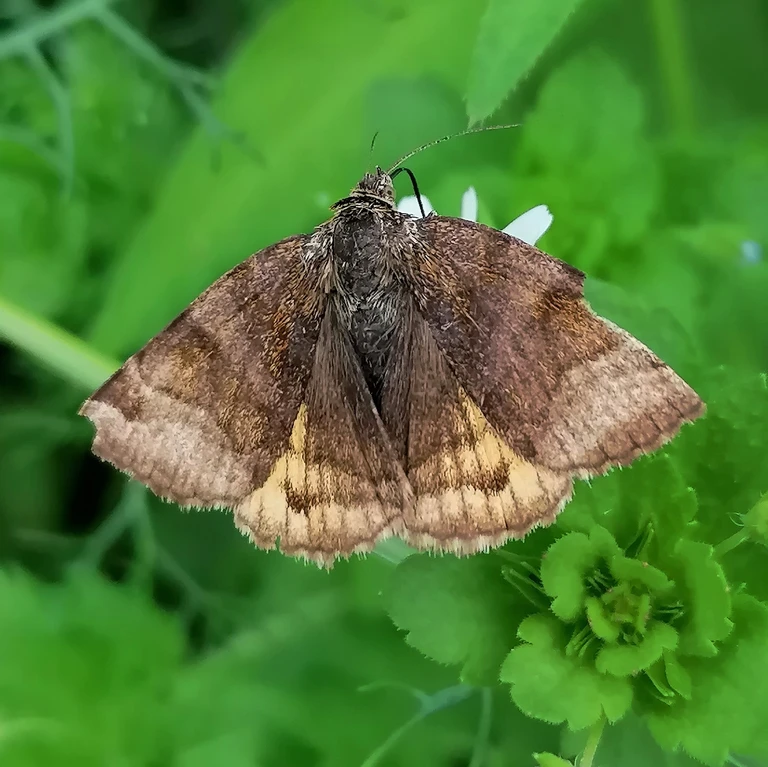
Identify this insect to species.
Euclidia glyphica
